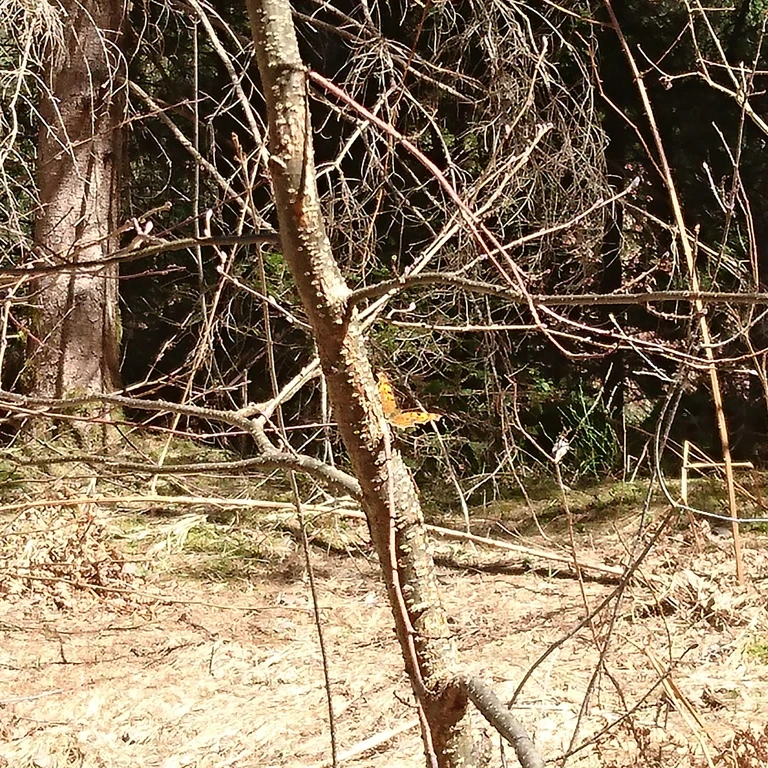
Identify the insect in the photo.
Polygonia c-album
